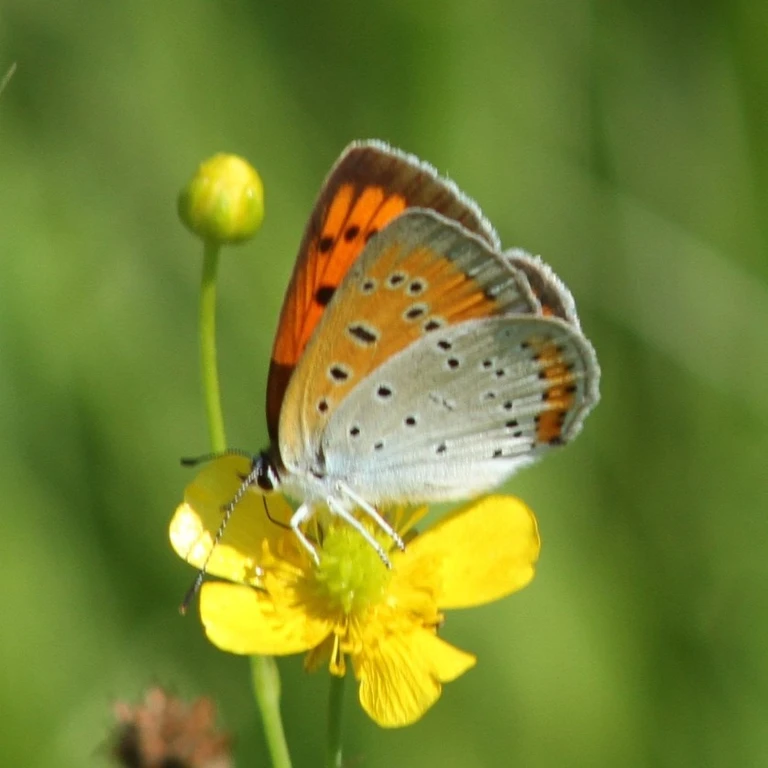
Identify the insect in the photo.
Lycaena dispar
